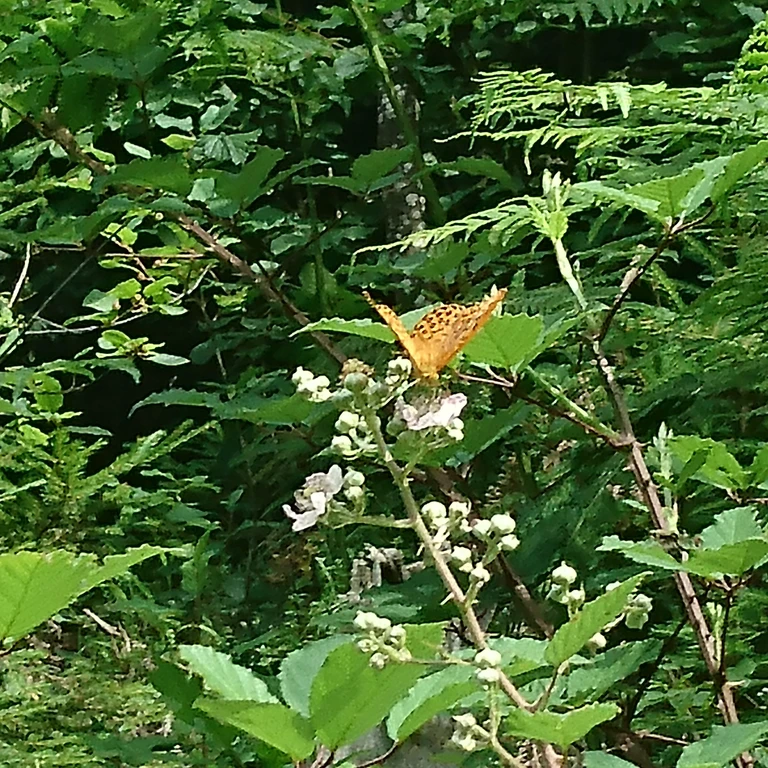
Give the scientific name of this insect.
Argynnis paphia
